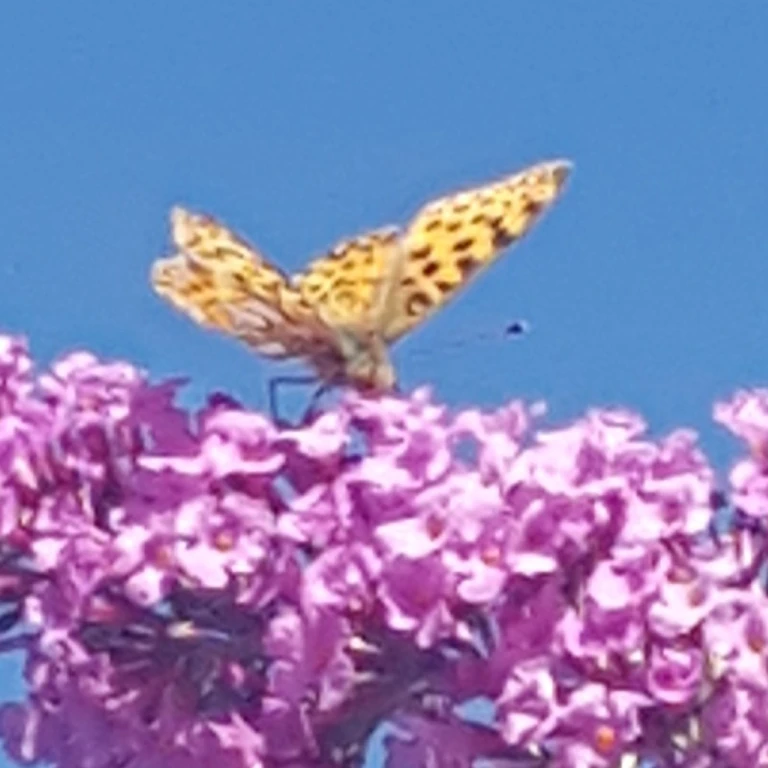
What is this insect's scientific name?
Issoria lathonia
